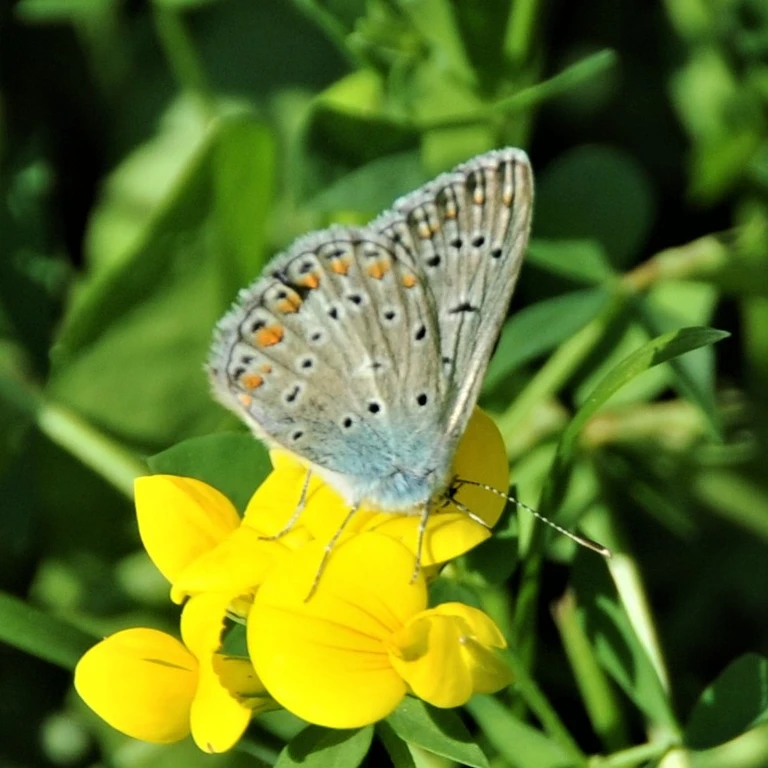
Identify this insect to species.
Polyommatus icarus
